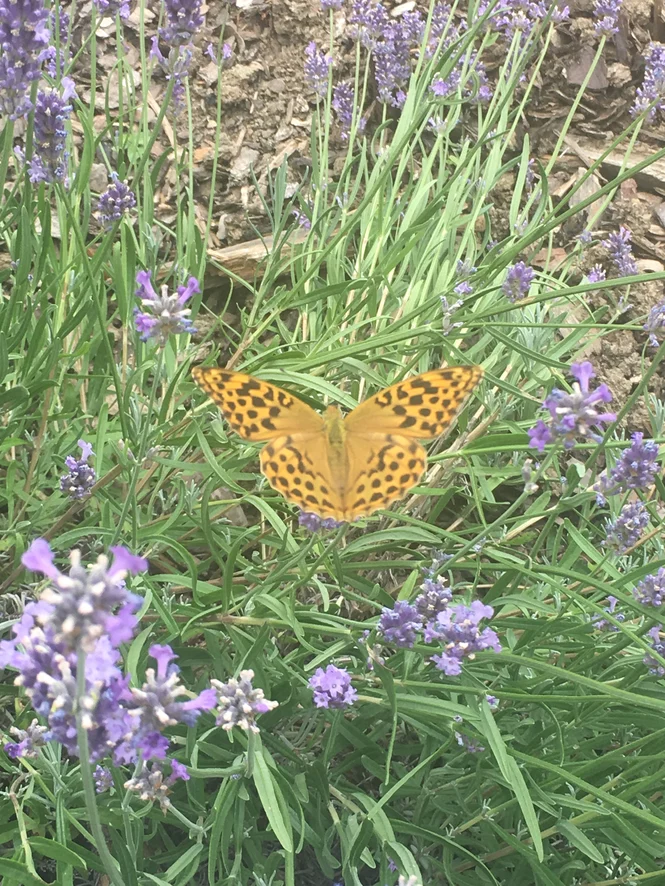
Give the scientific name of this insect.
Argynnis paphia
